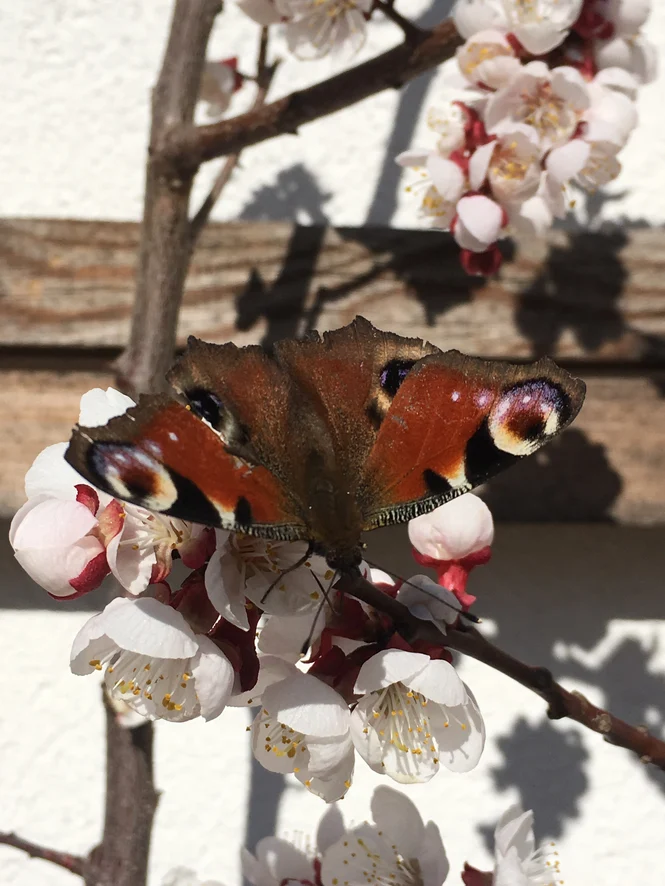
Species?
Aglais io
